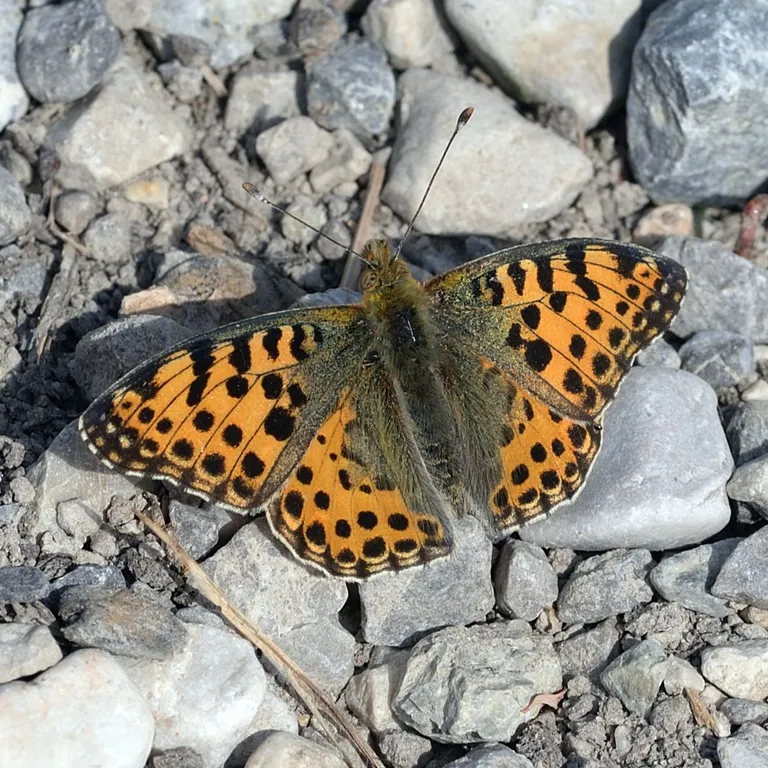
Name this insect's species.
Issoria lathonia
